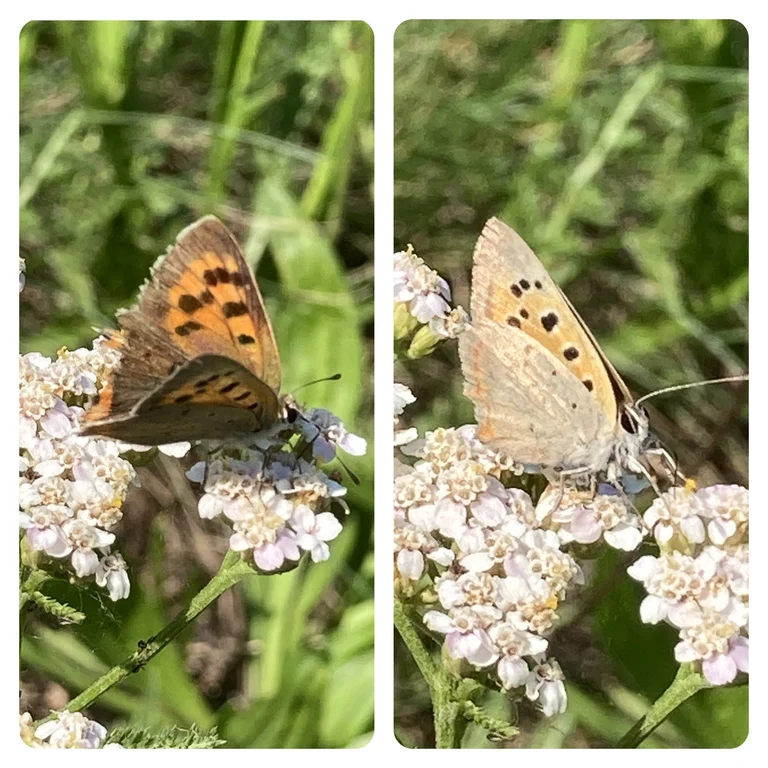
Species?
Lycaena phlaeas
